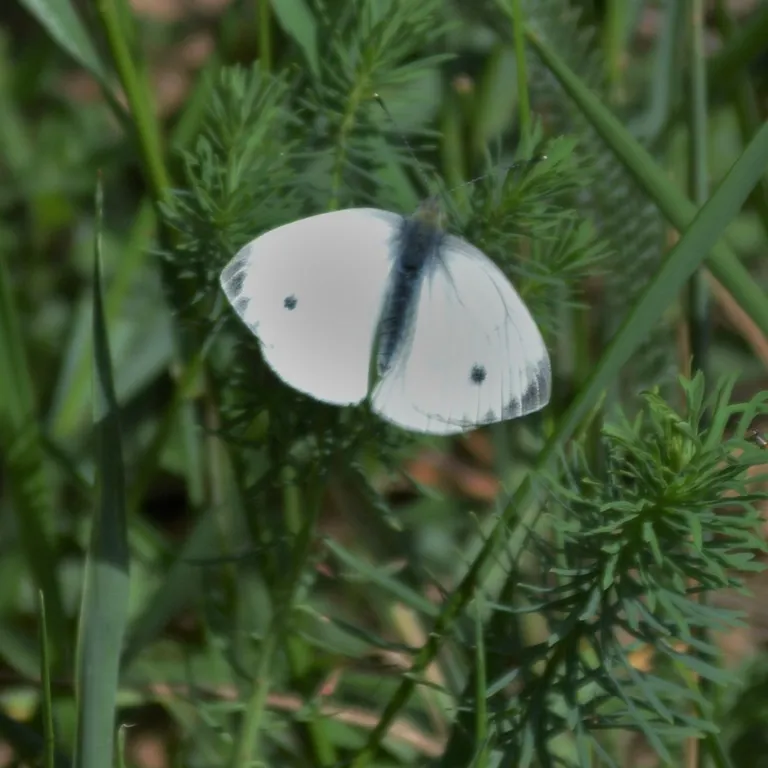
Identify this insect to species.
Pieris napi
